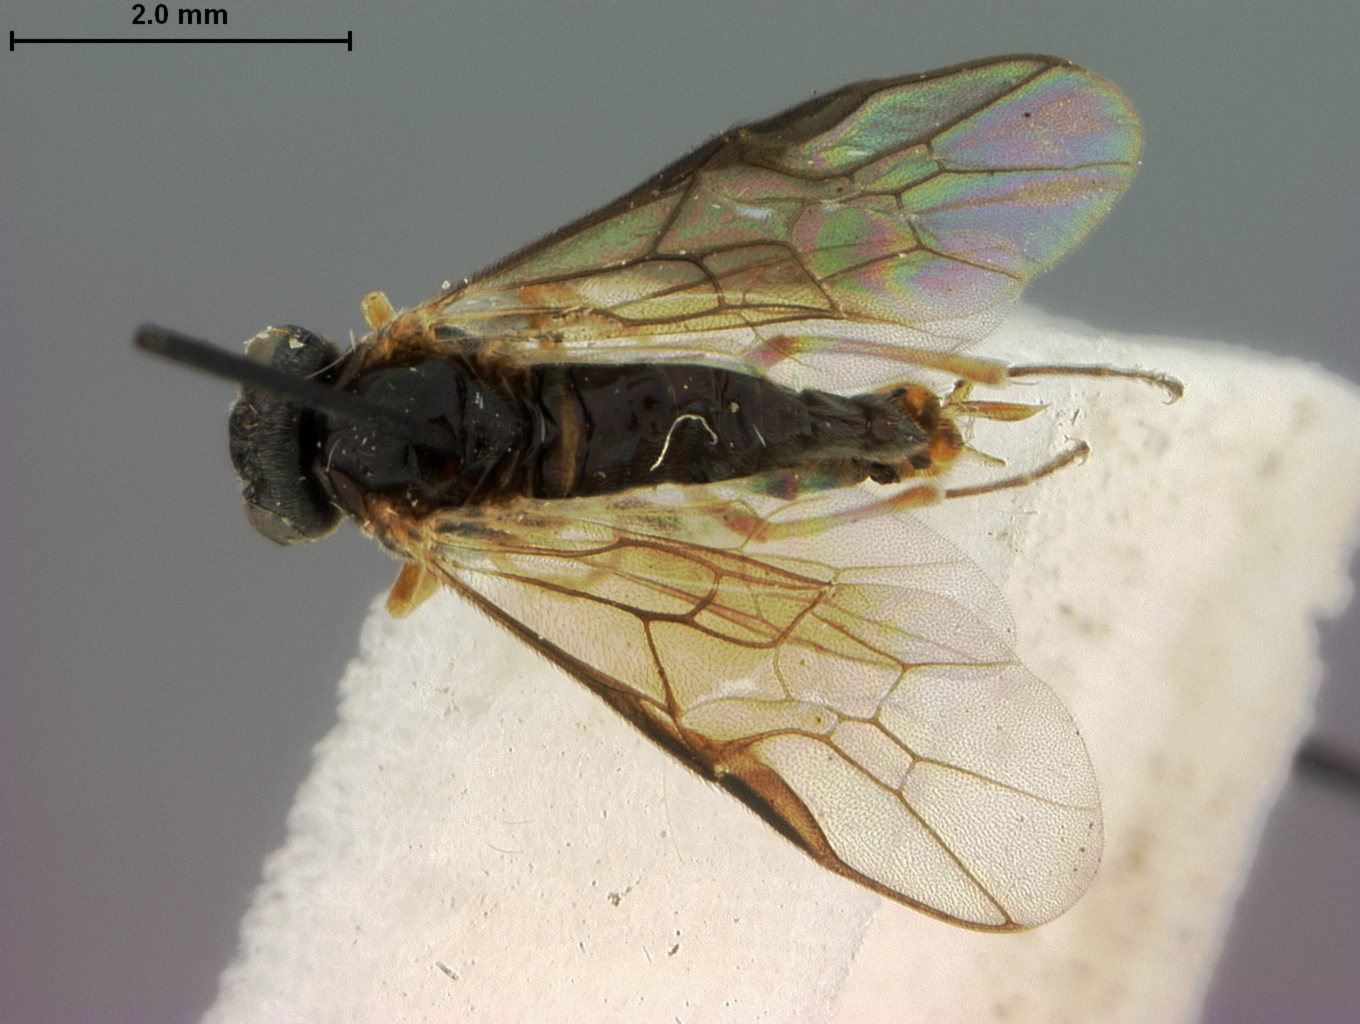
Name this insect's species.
Acordulecera portiae
